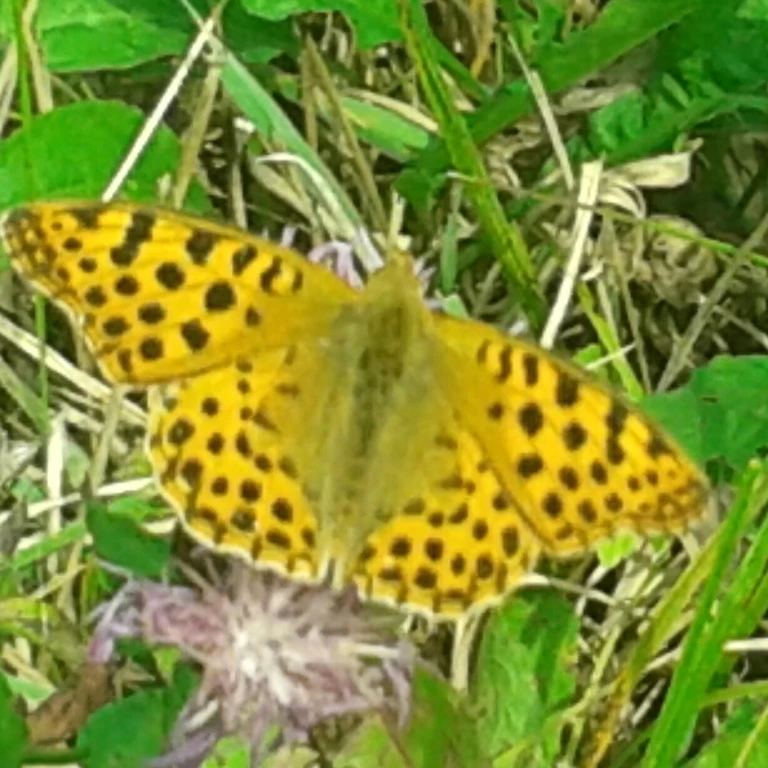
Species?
Issoria lathonia
